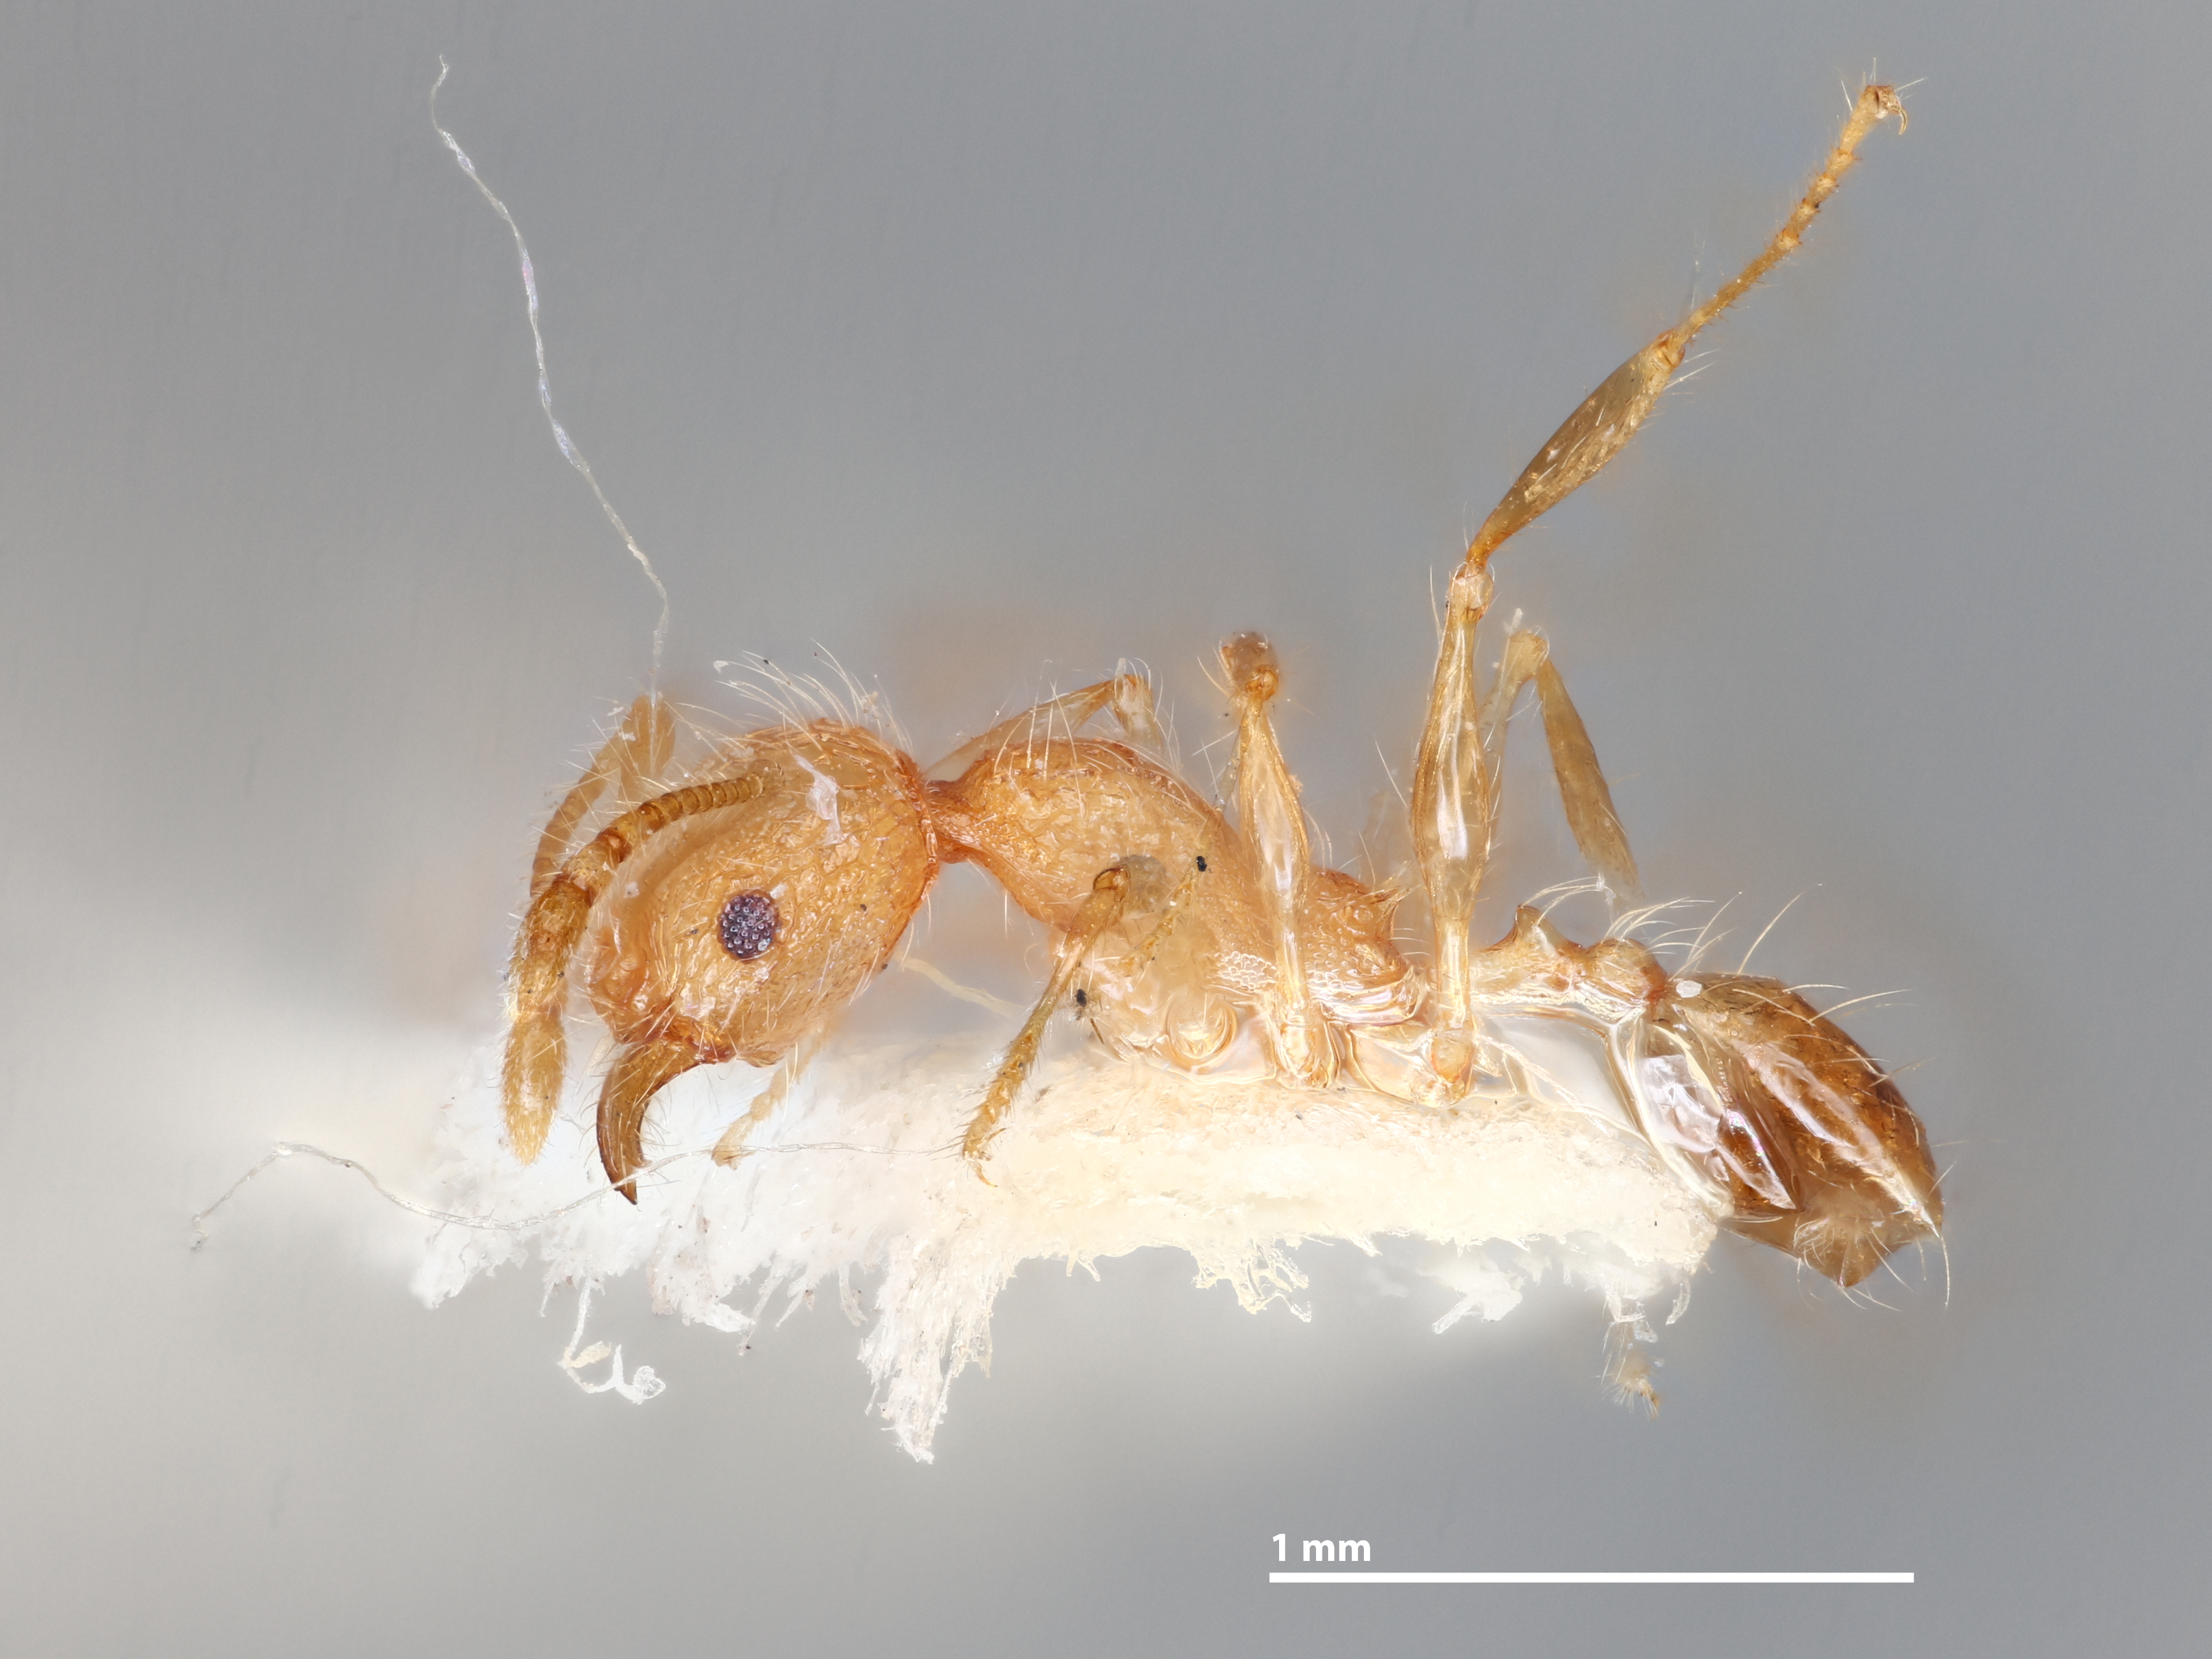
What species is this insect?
Pheidole ogloblini
